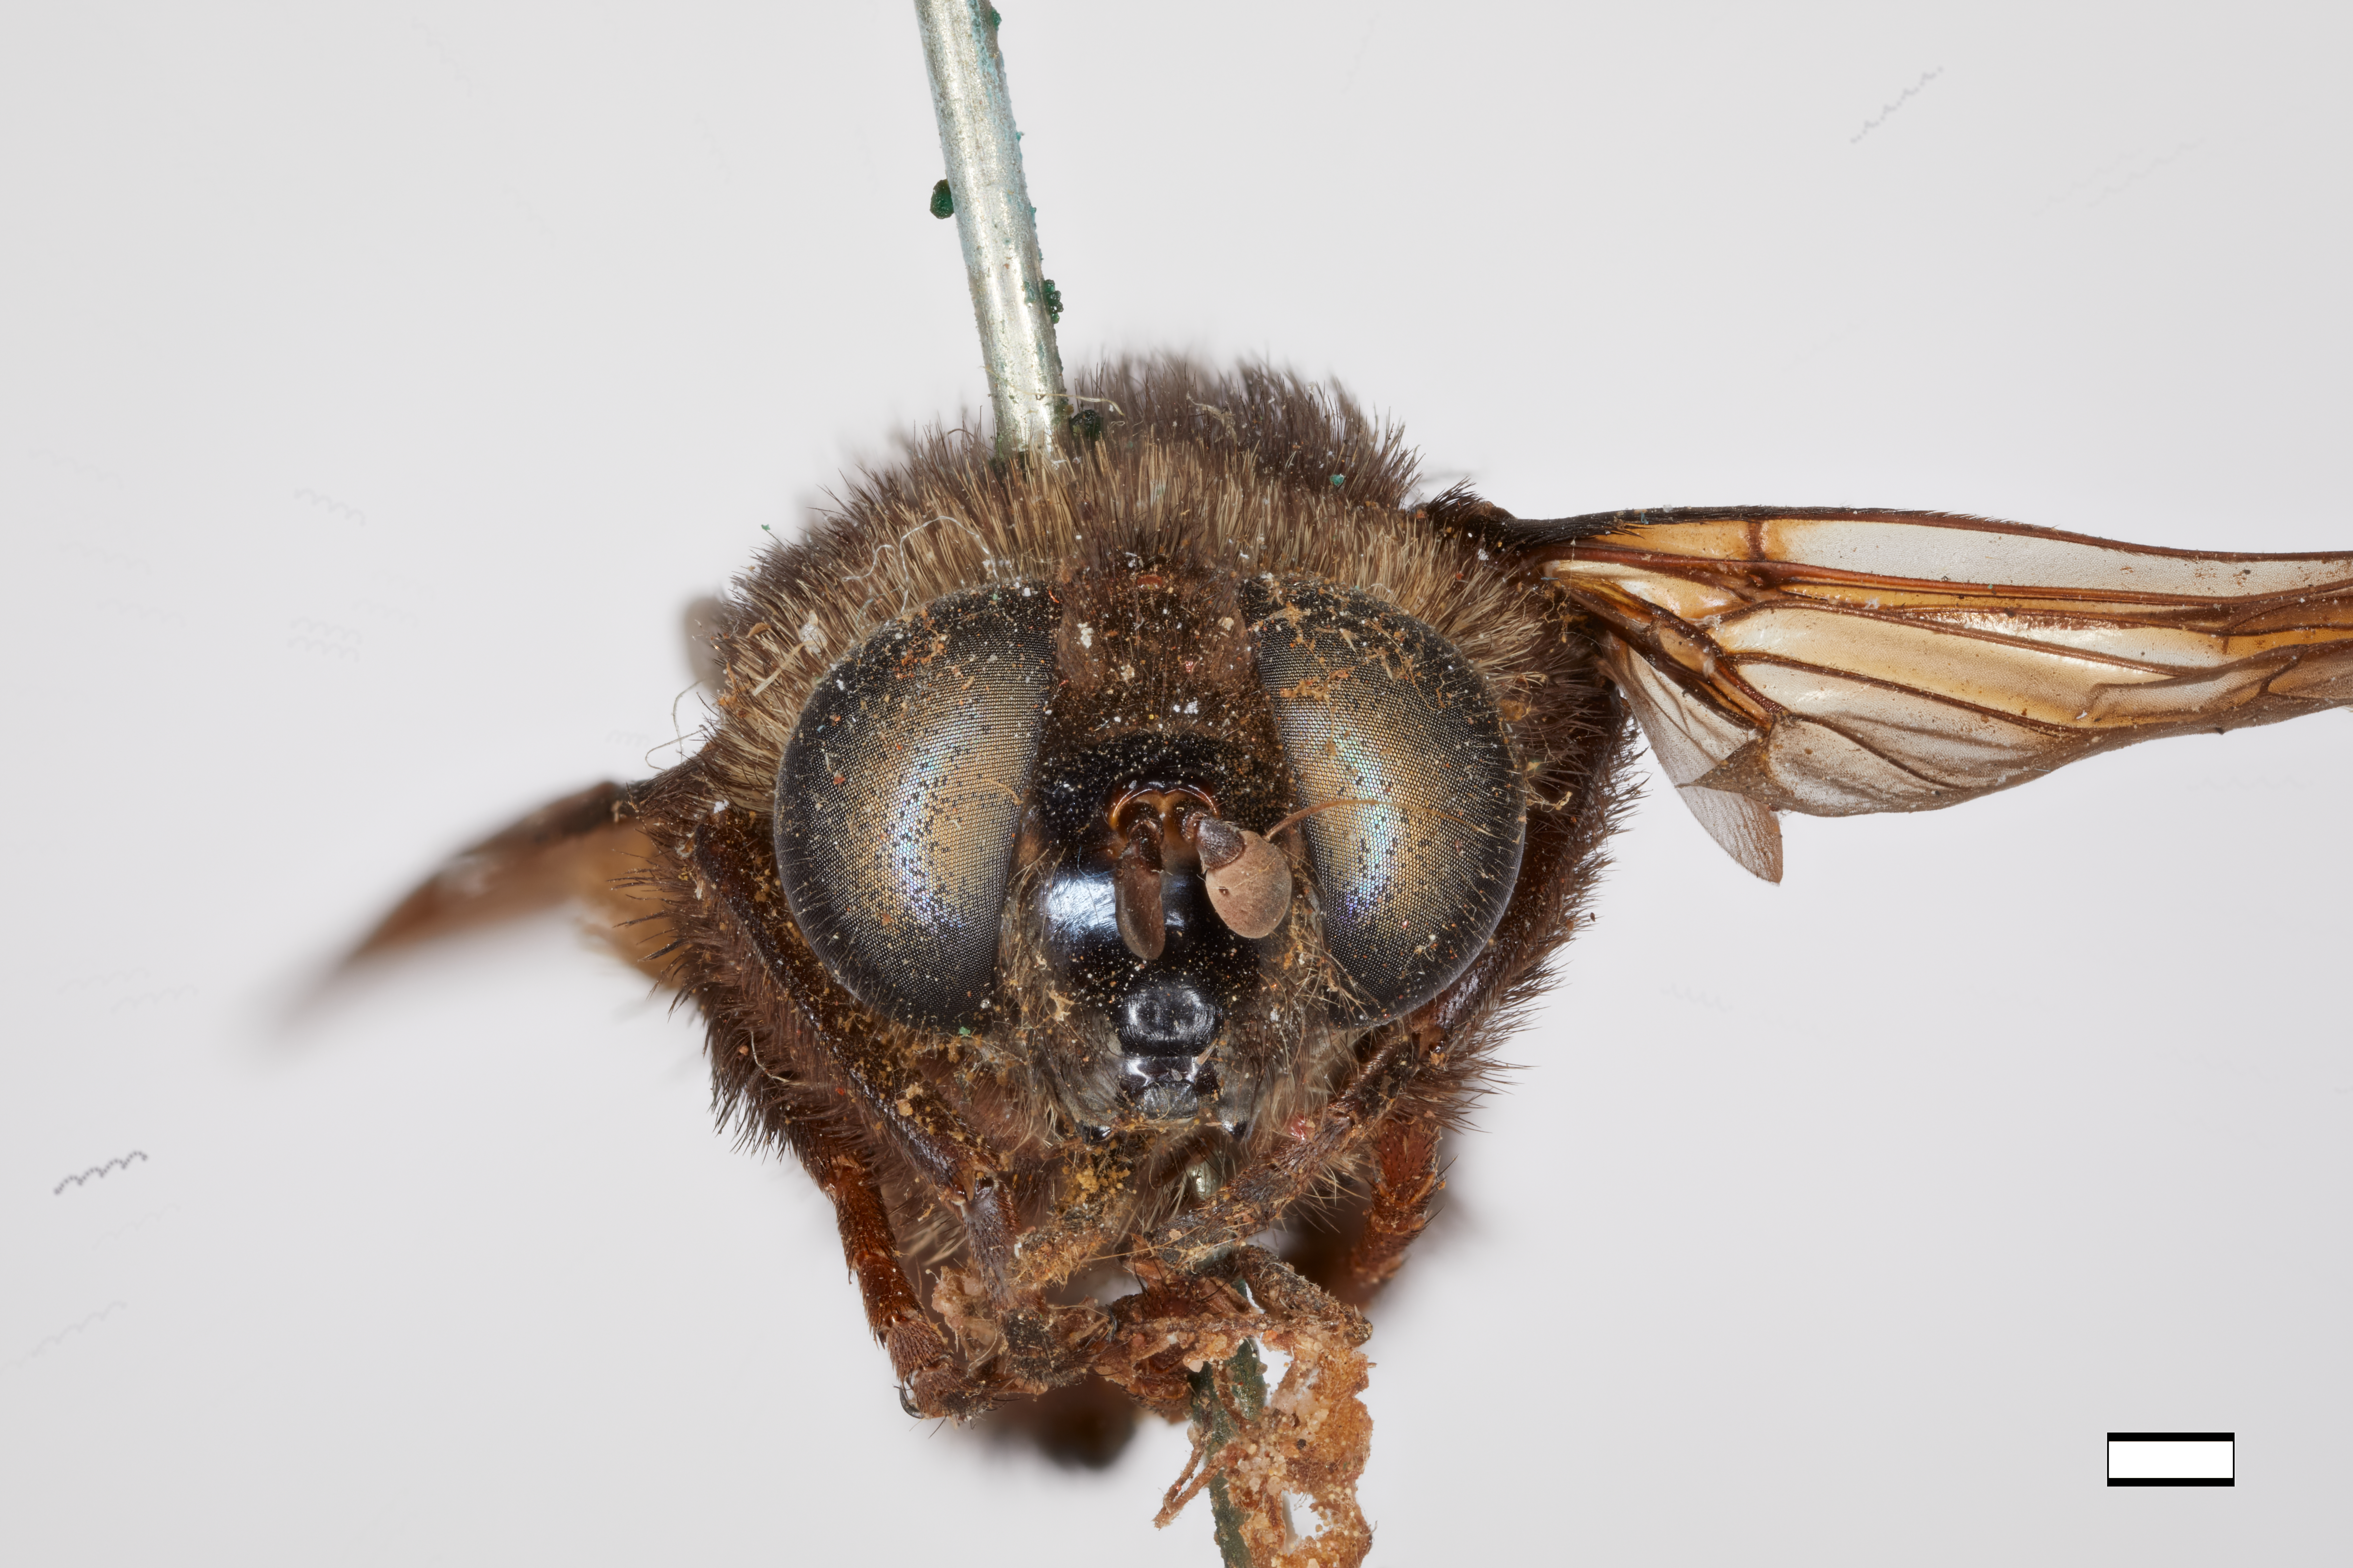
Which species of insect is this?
Mallota inversa
